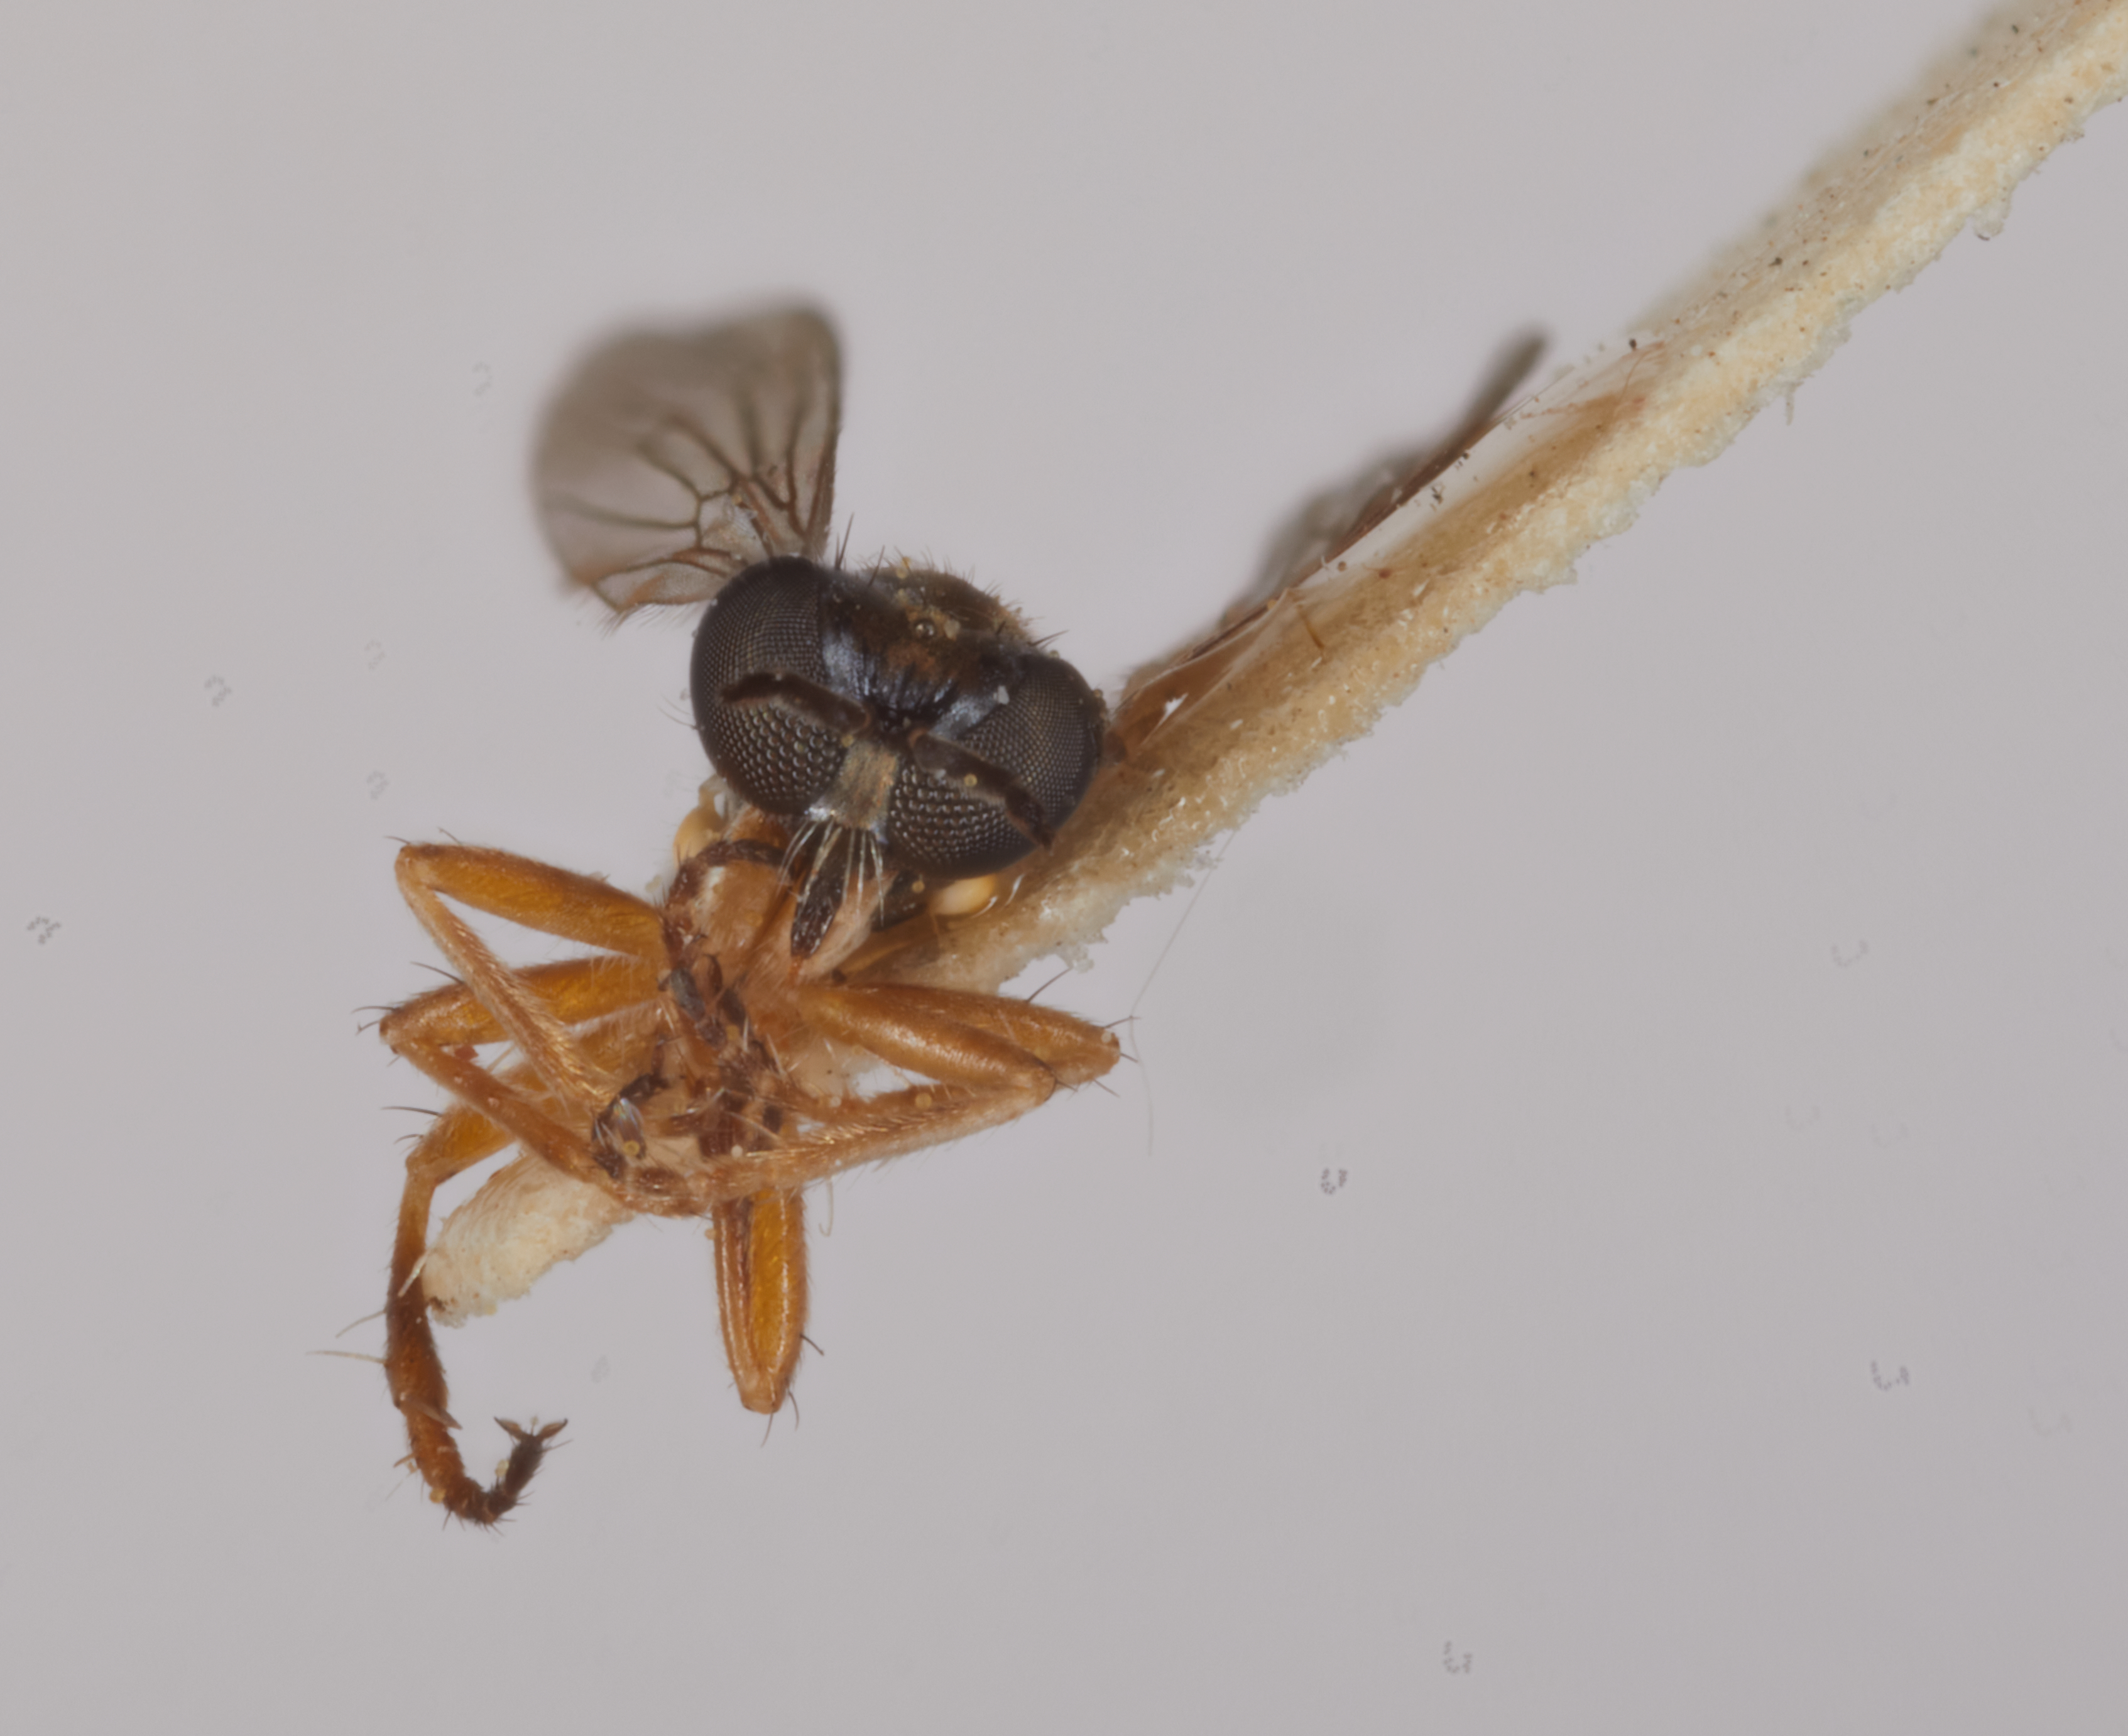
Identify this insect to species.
Townsendia gracilis
